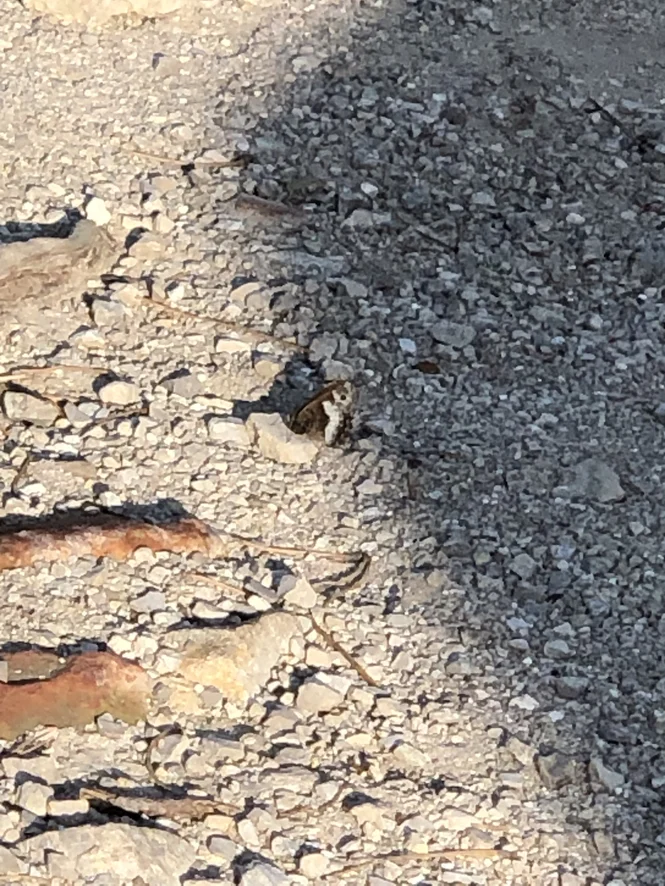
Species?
Hipparchia alcyone
